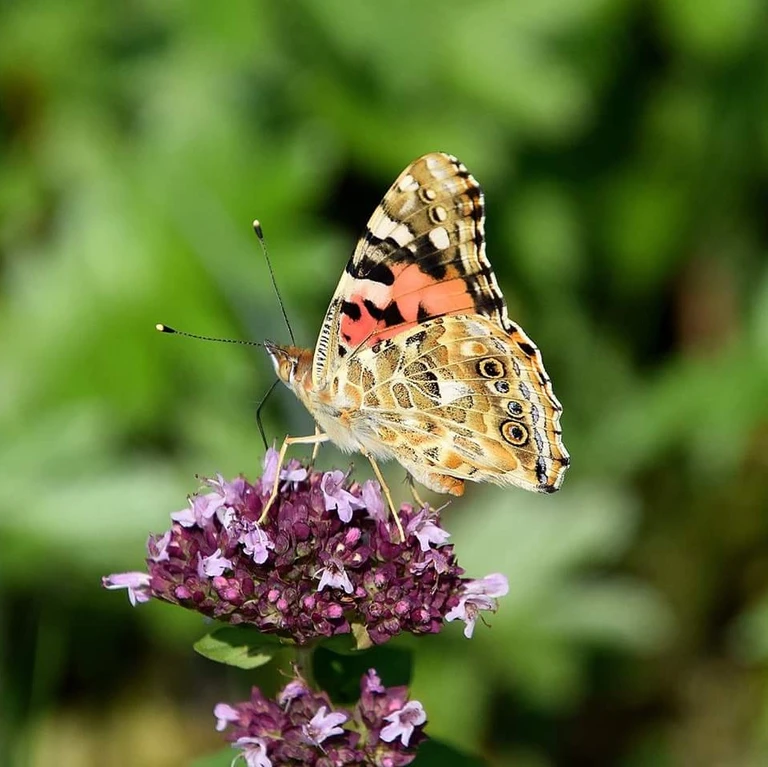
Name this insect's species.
Vanessa cardui
